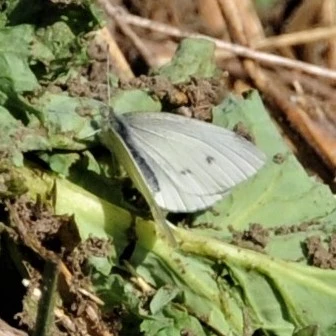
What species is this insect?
Pieris rapae
